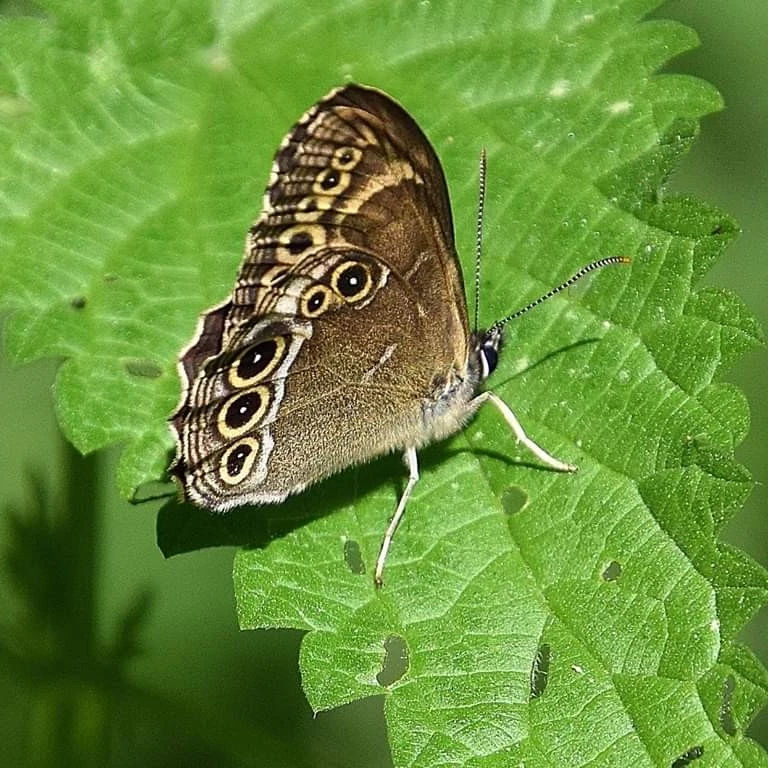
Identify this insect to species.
Lopinga achine (also Pararge achine)
